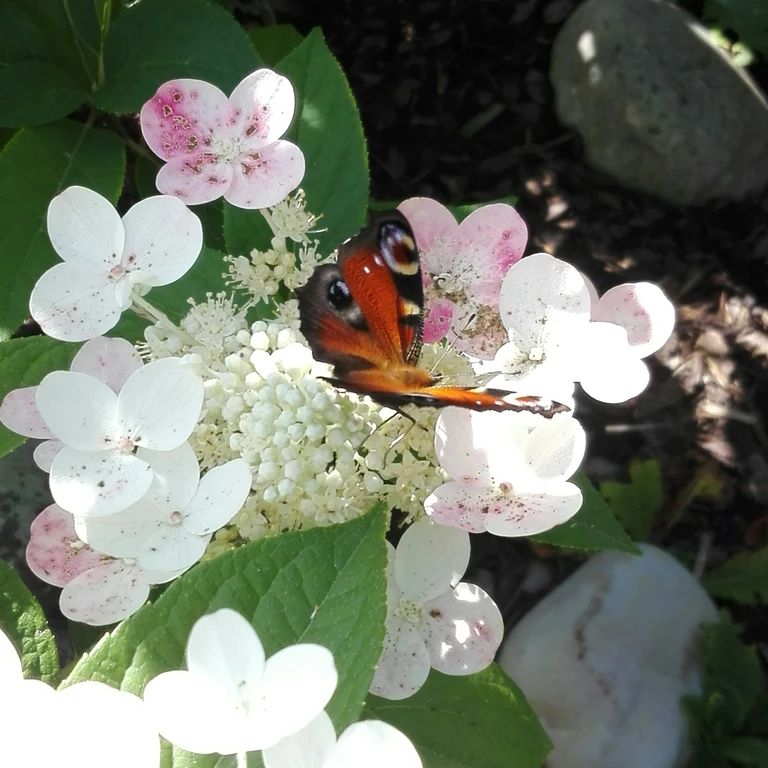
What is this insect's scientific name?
Aglais io
